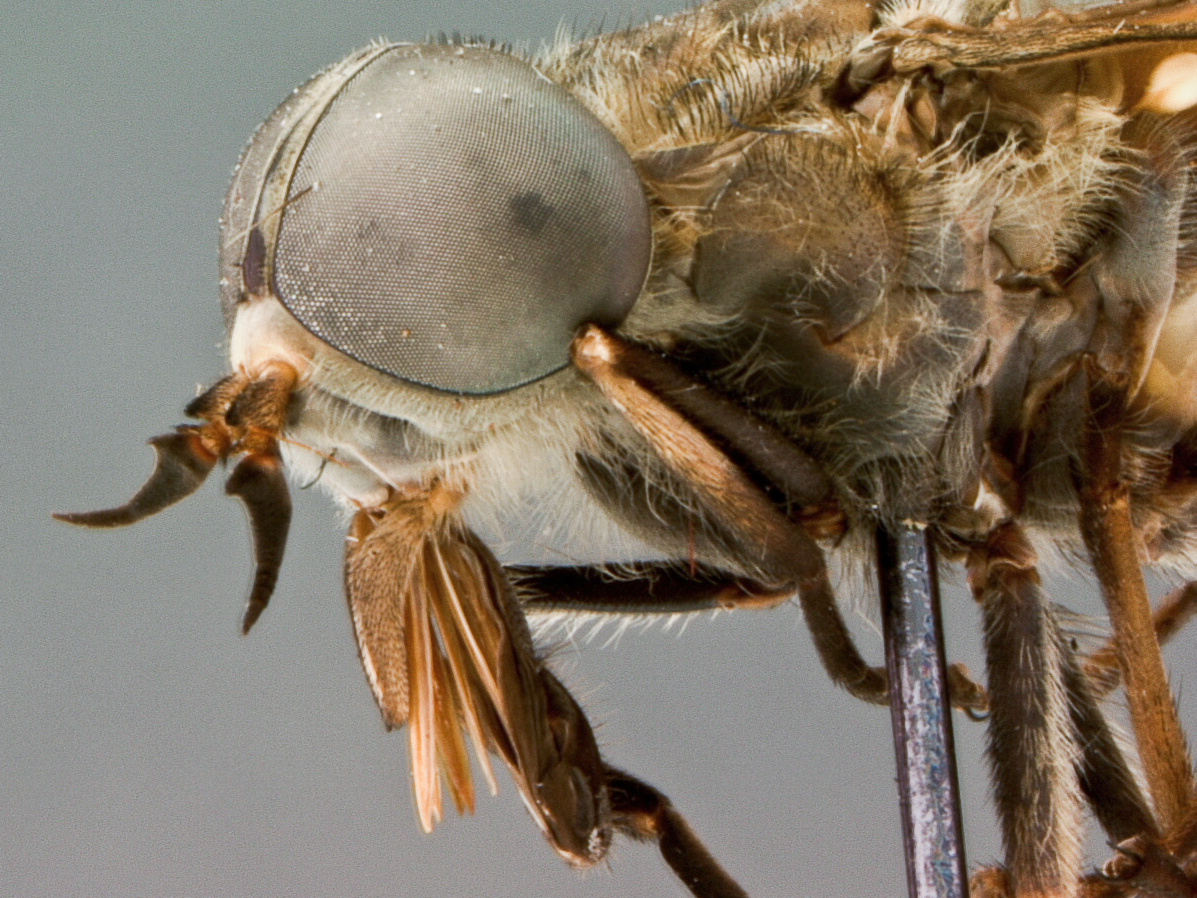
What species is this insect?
Tabanus mordax
